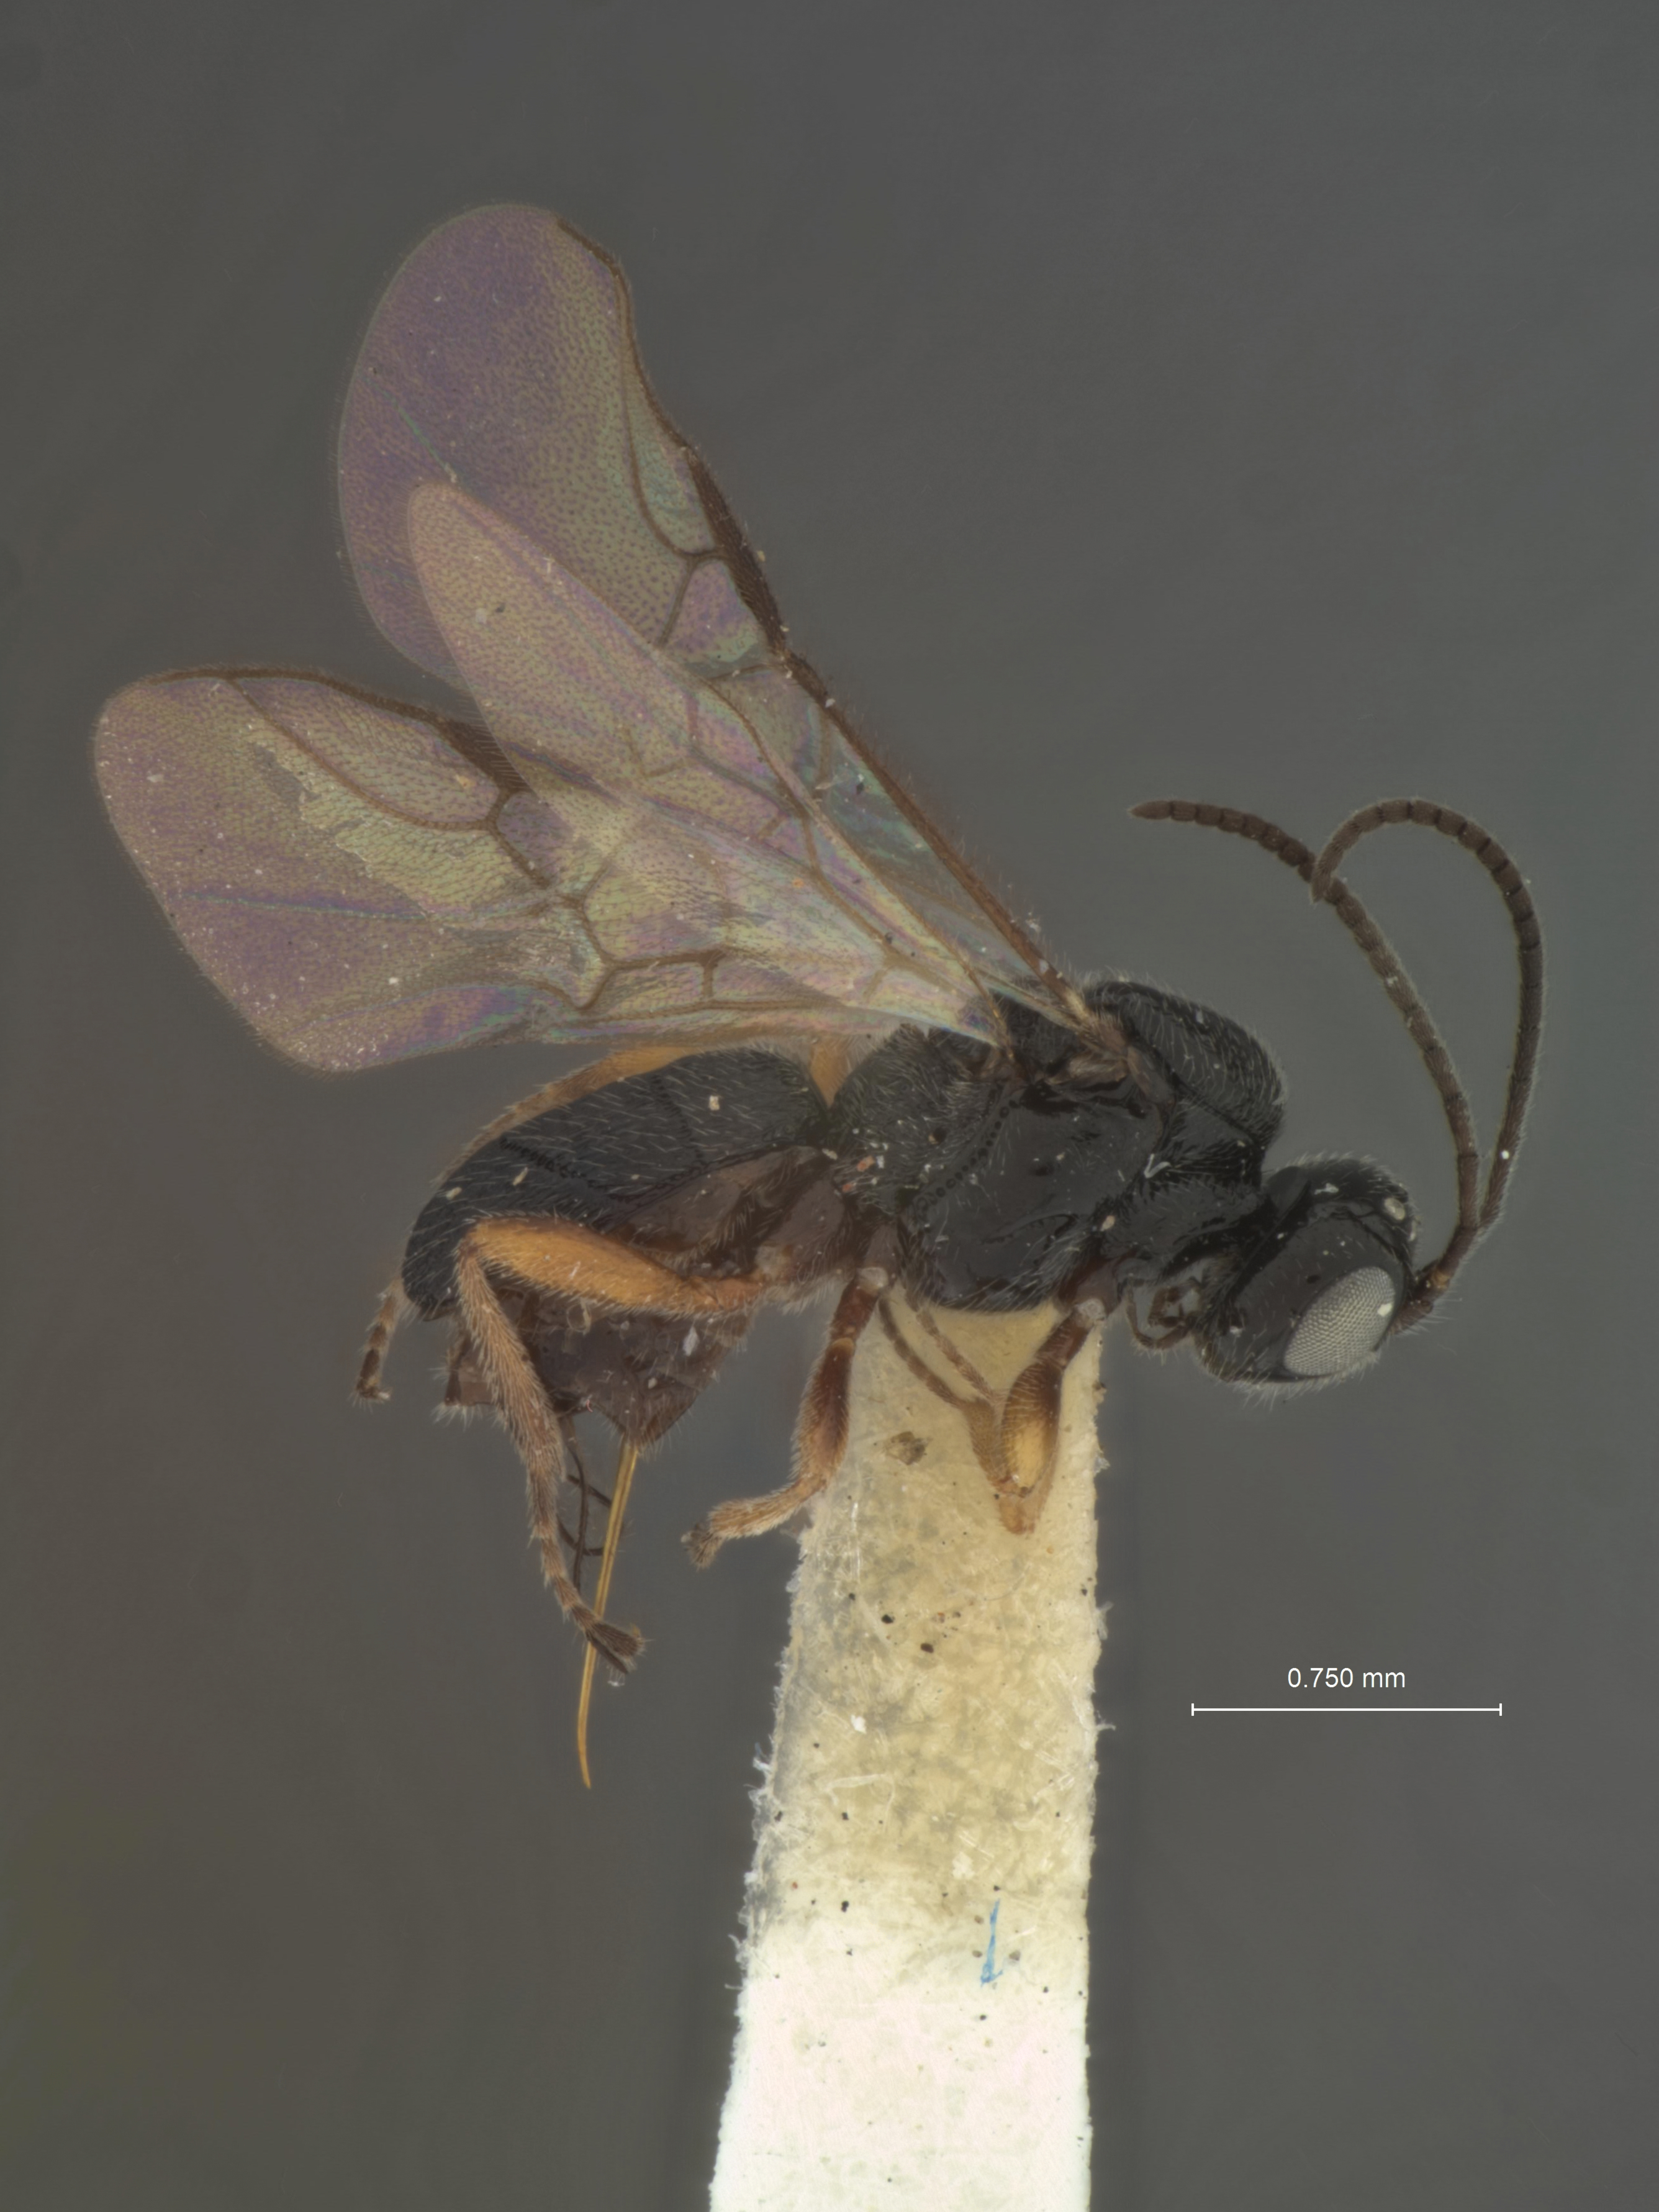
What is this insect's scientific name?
Triaspis pissodis
